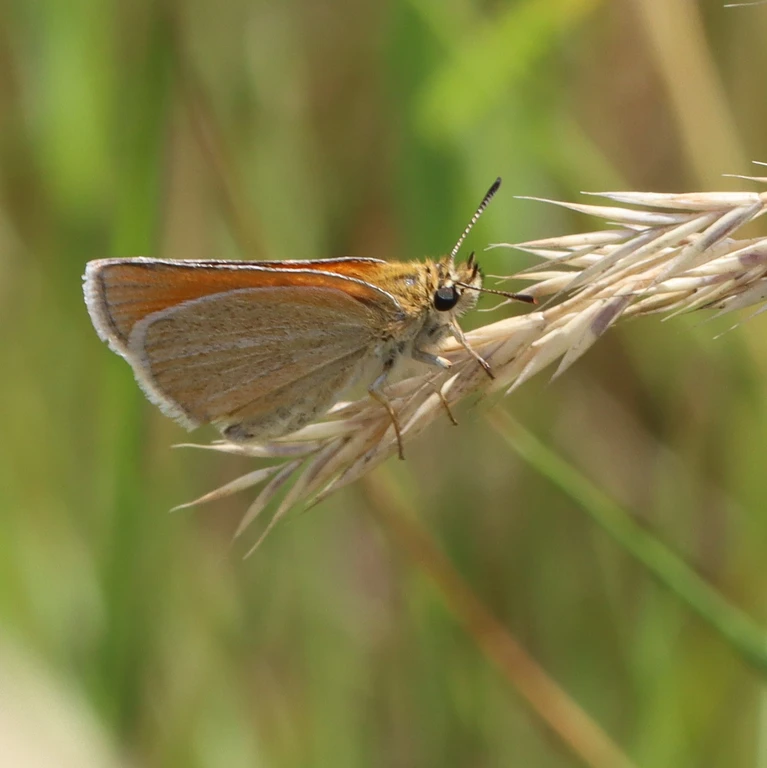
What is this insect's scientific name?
Thymelicus sylvestris
